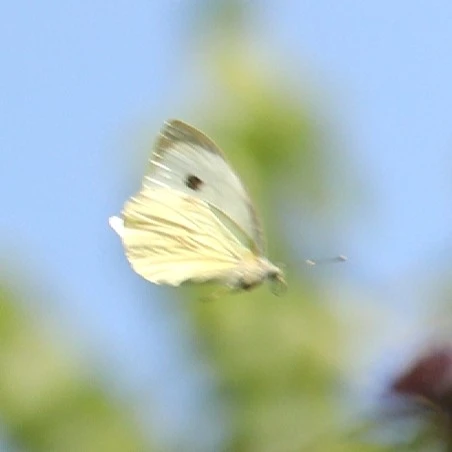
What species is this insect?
Pieris brassicae
